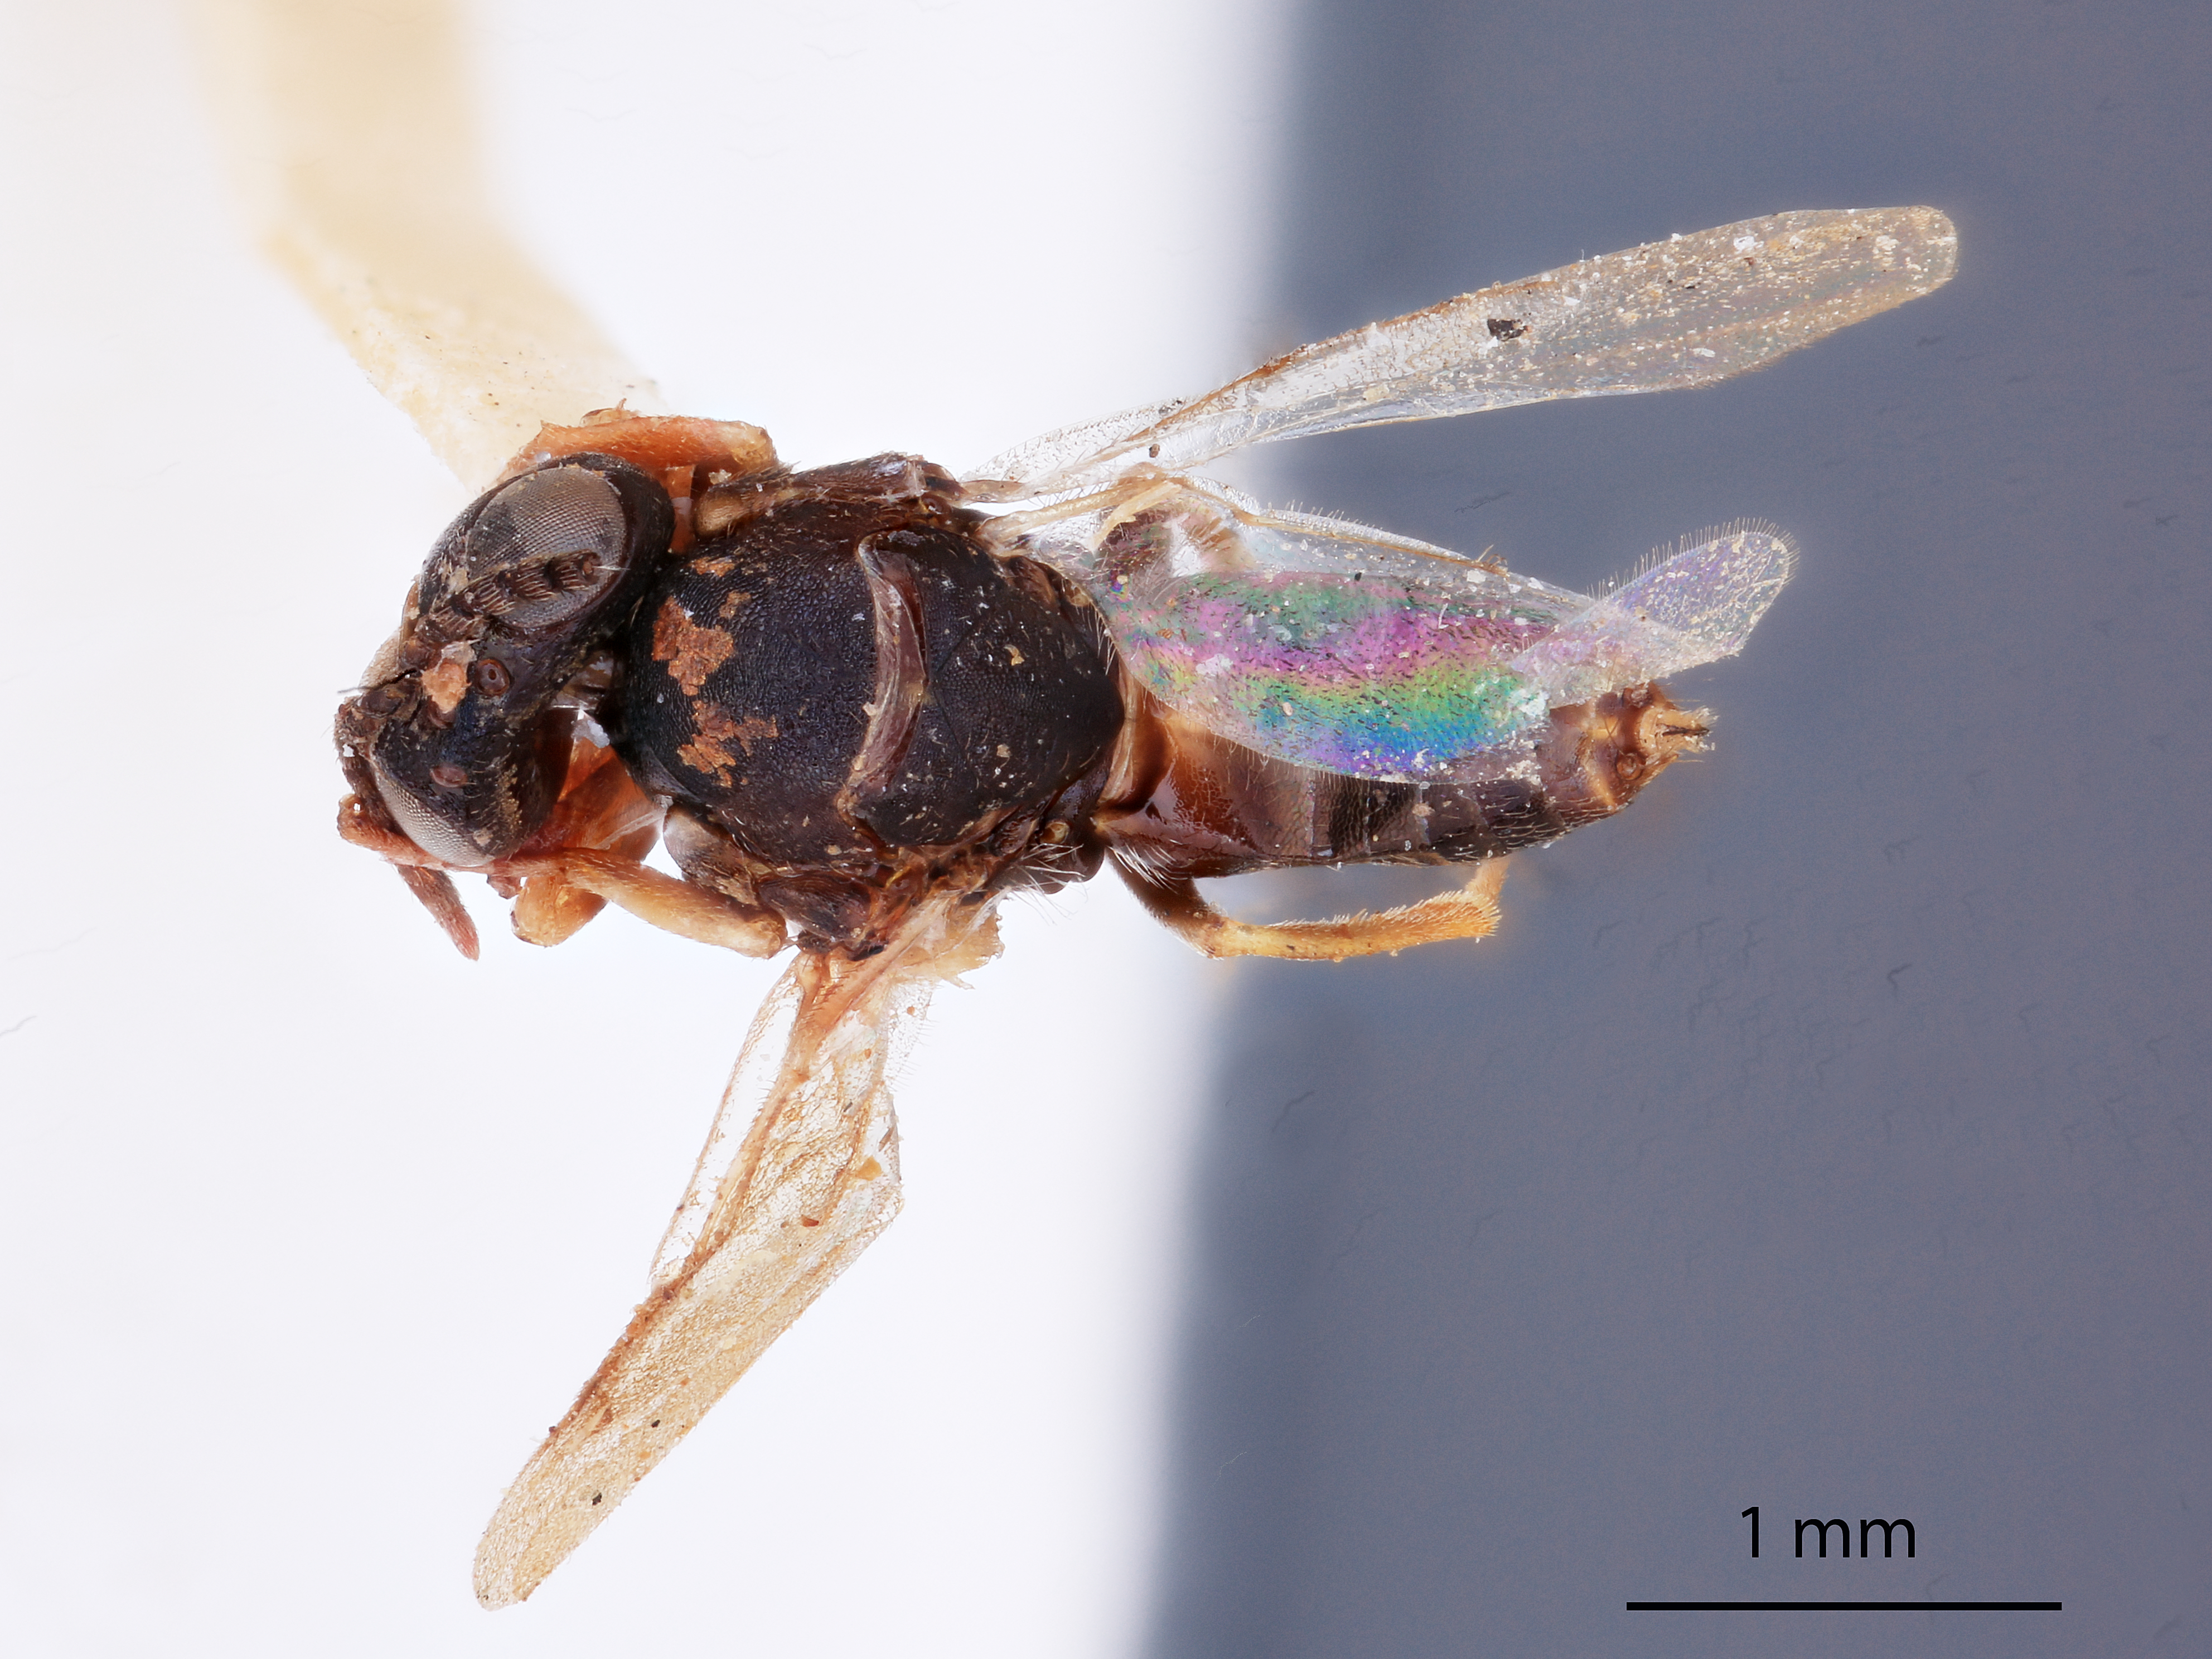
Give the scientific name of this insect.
Tanaostigmodes koebelei
